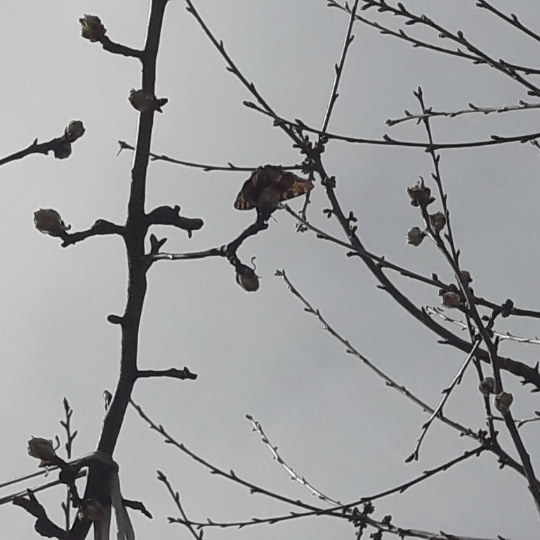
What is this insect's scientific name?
Aglais urticae
